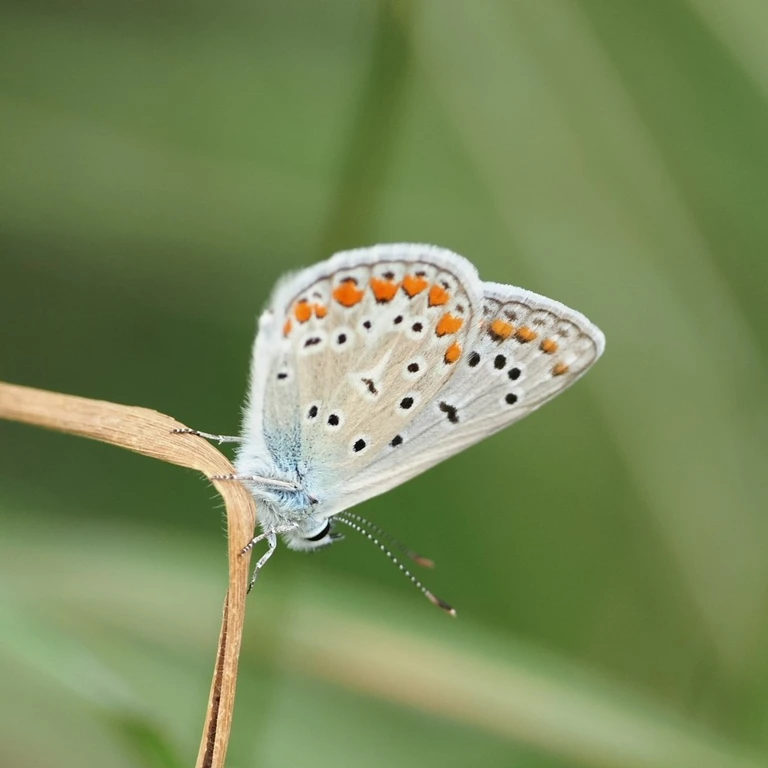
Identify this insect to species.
Polyommatus icarus
